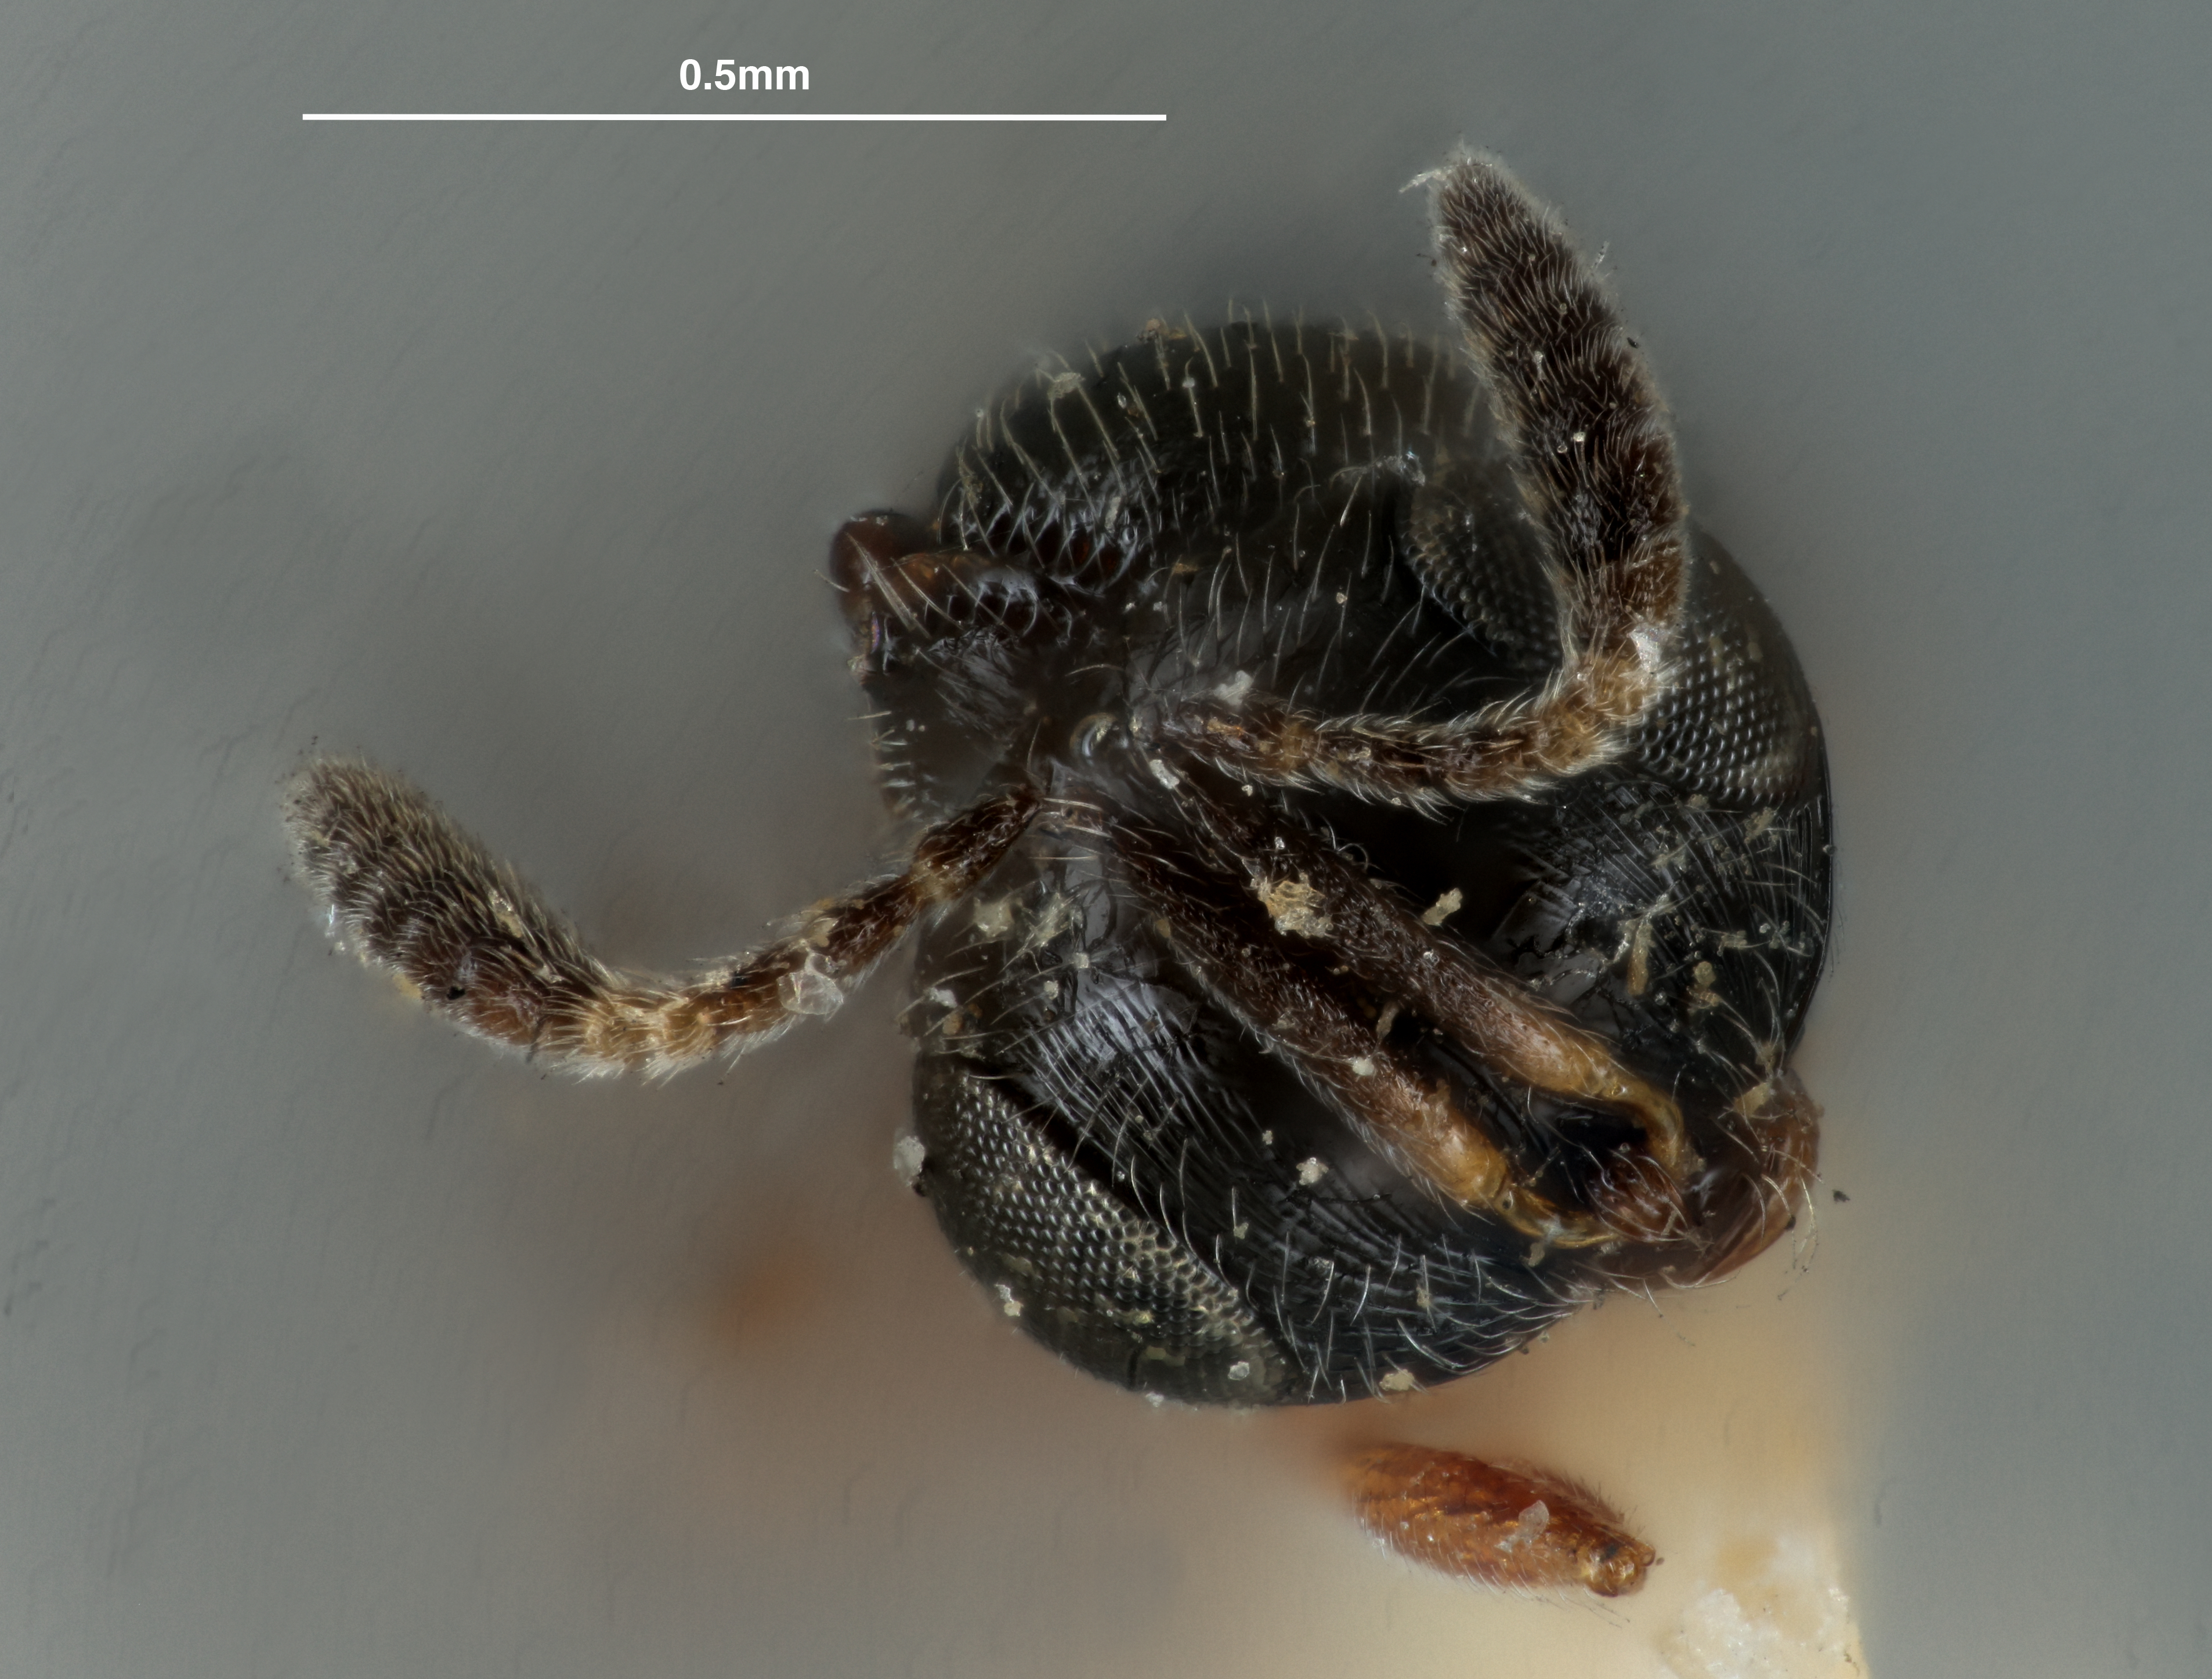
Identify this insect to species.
Dissolcus flavipes
